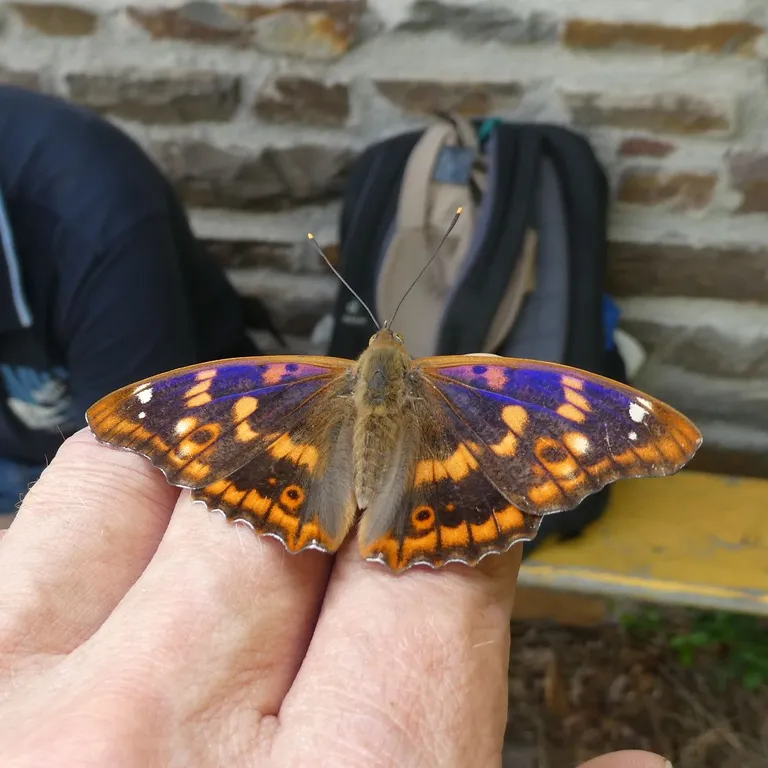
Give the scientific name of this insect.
Apatura ilia
